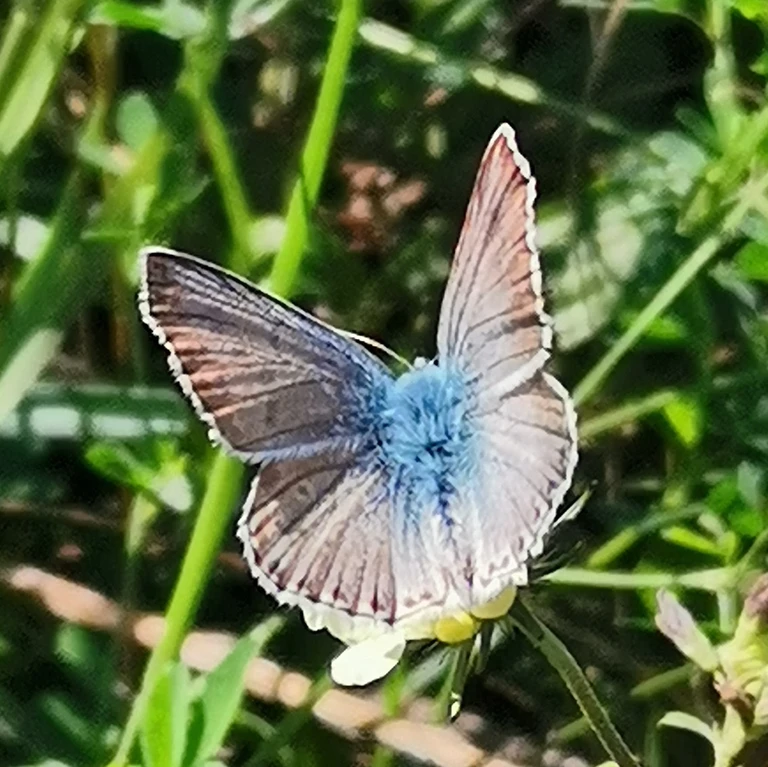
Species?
Lysandra coridon
